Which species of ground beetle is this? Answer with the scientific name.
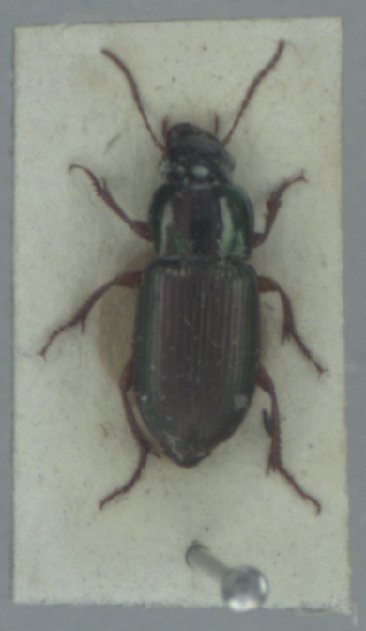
Harpalus affinis
